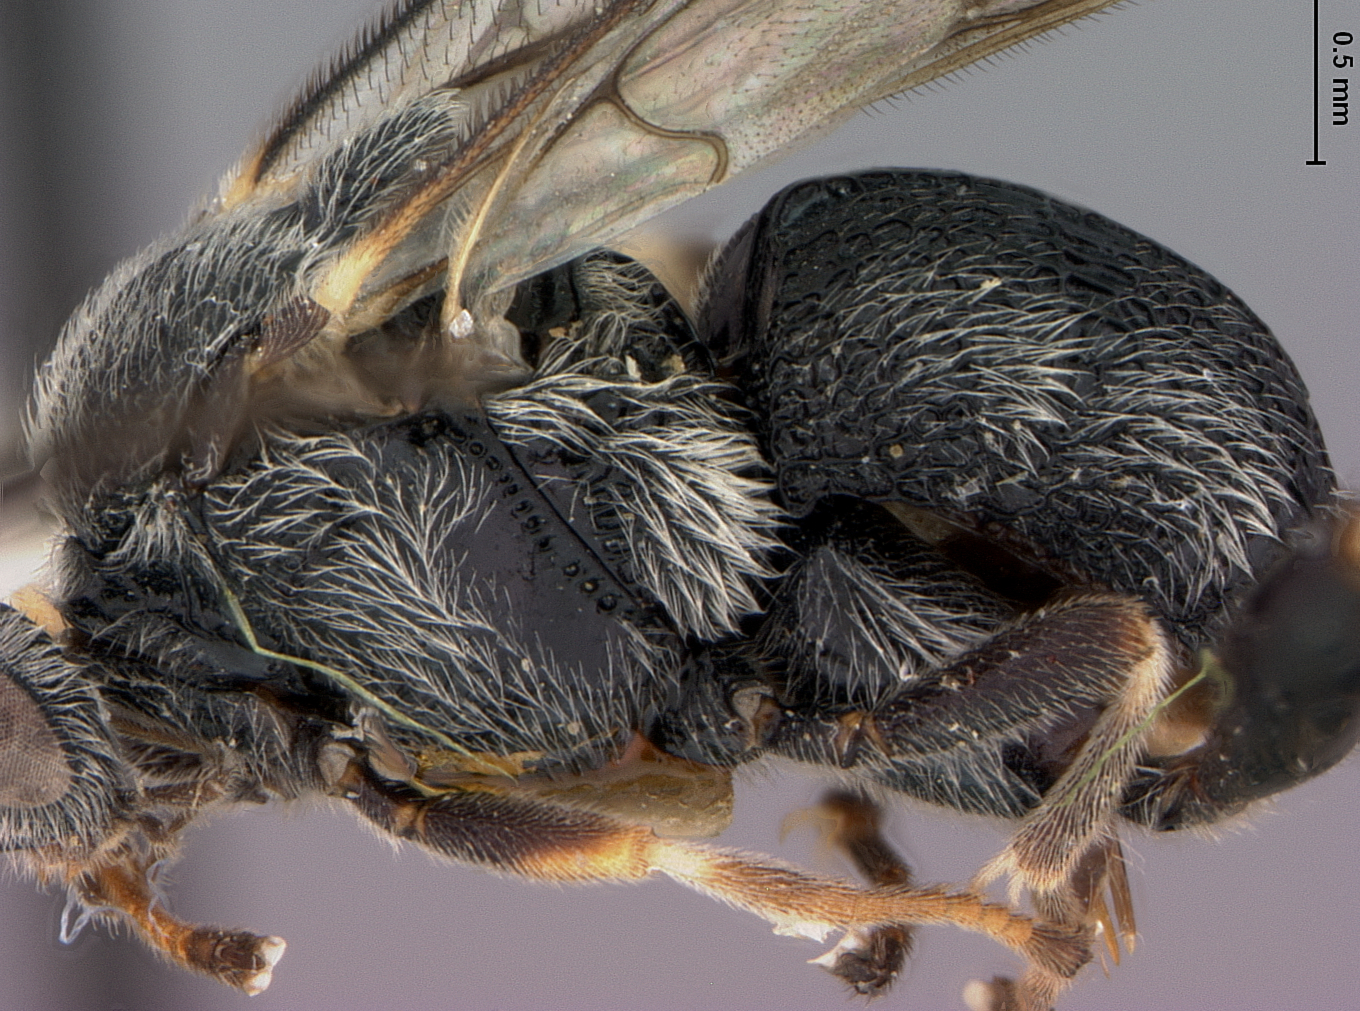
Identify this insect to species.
Fornicia pilosa
